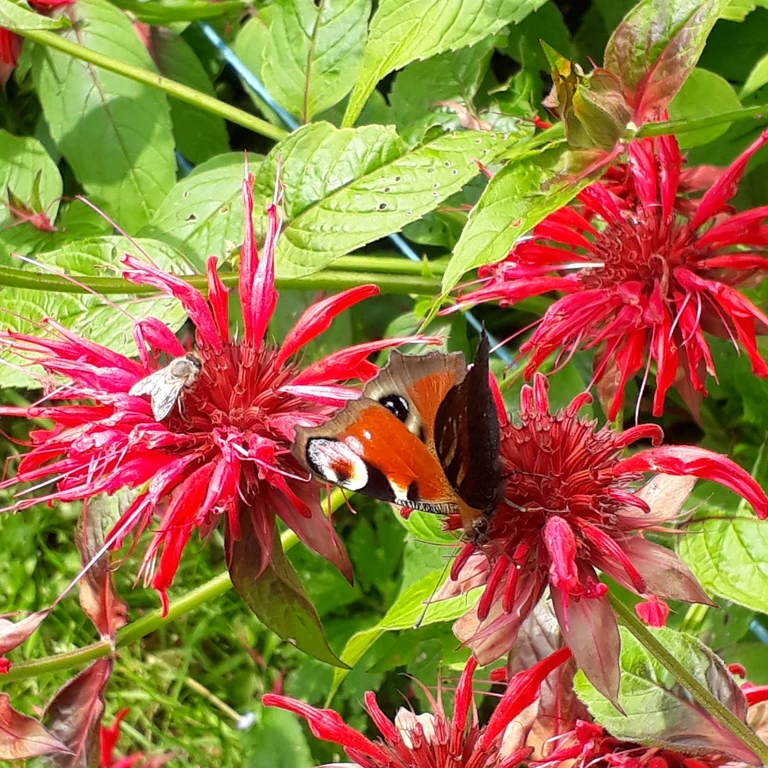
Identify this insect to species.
Aglais io
